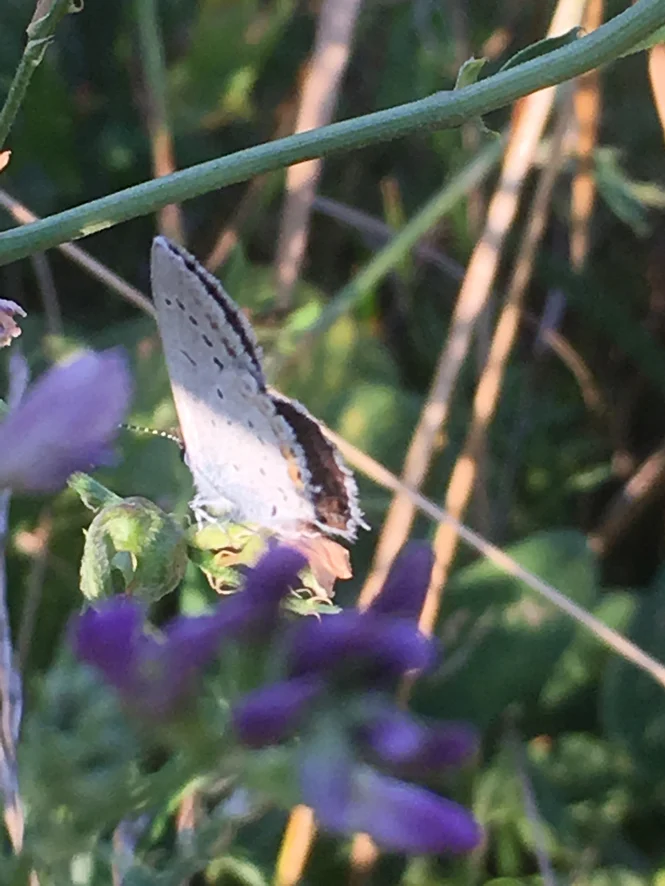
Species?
Cupido argiades (also Elkalyce argiades)
